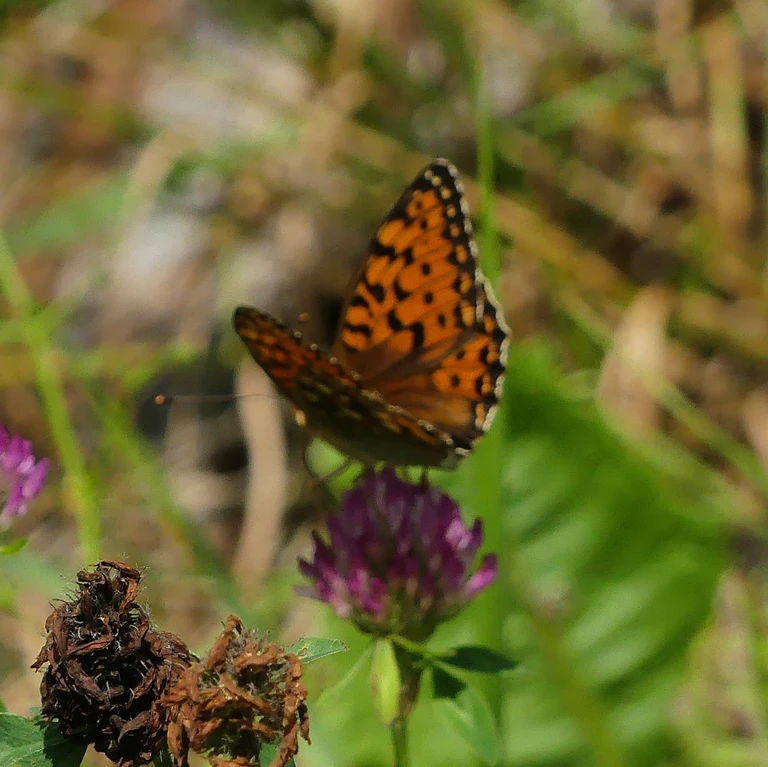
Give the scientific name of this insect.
Speyeria aglaja
